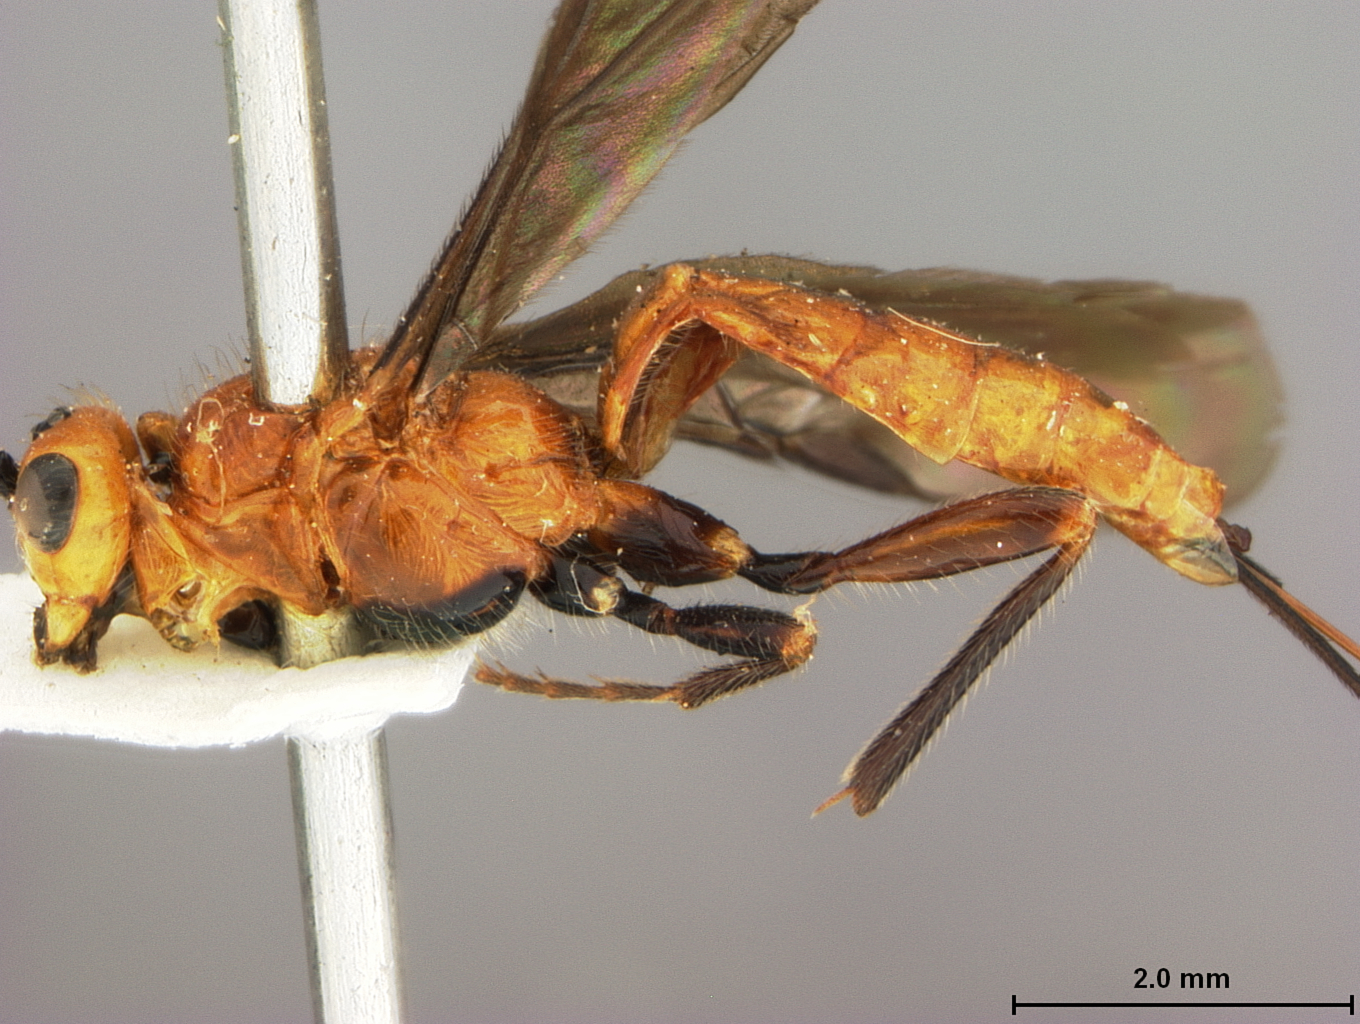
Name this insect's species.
Vipio coloradensis
